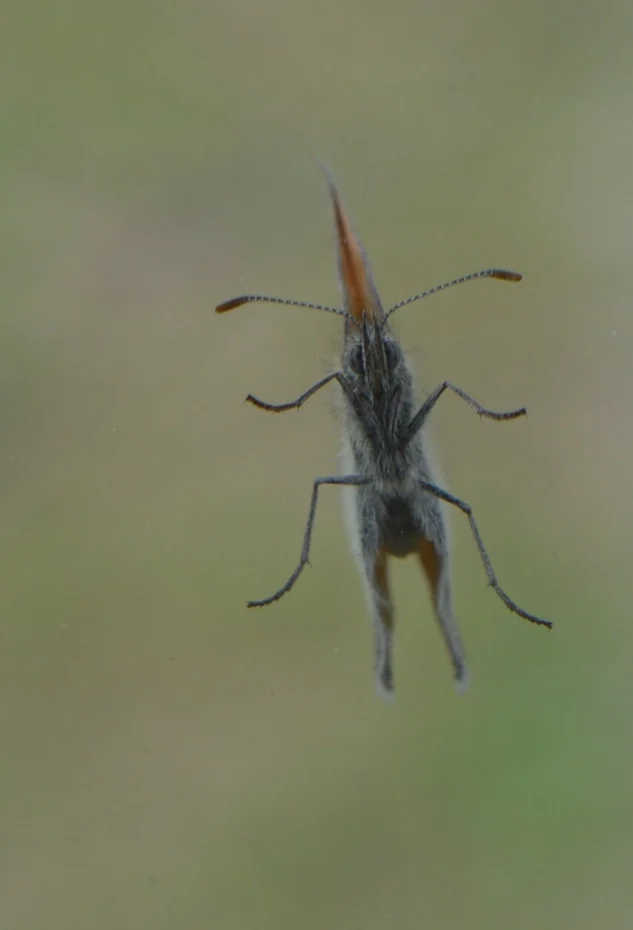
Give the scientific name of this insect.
Coenonympha pamphilus
